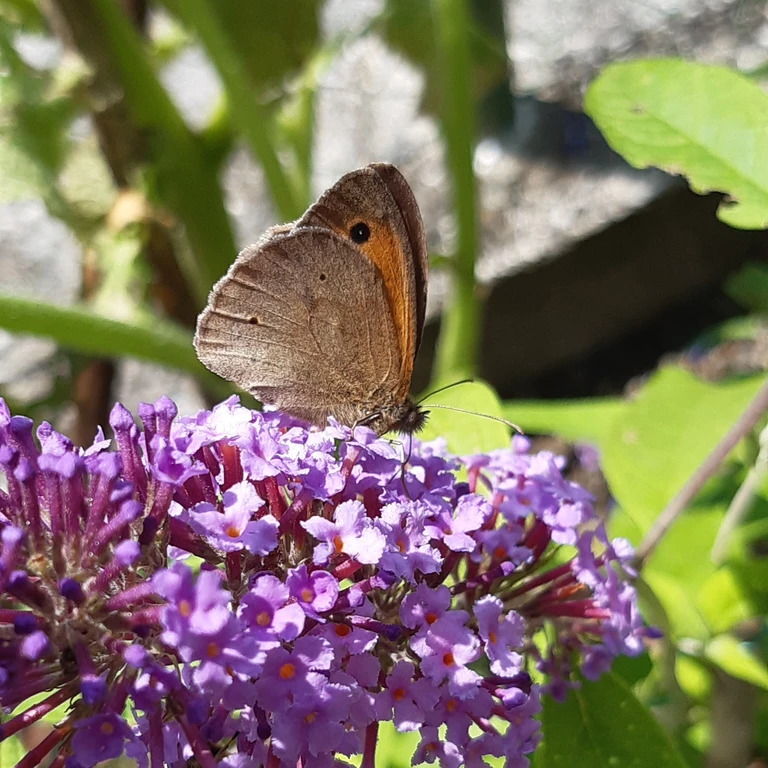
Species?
Maniola jurtina
